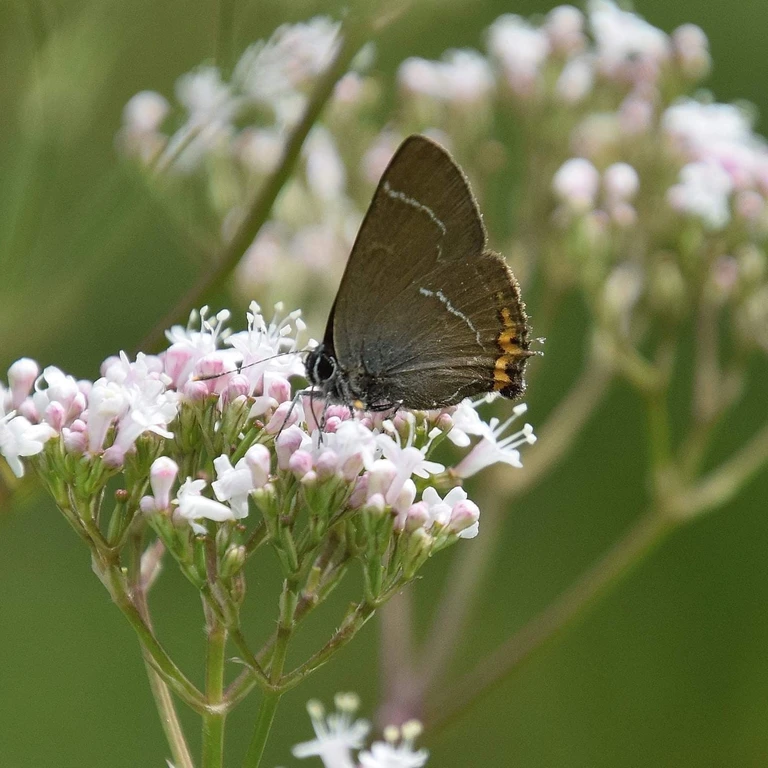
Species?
Satyrium w-album
